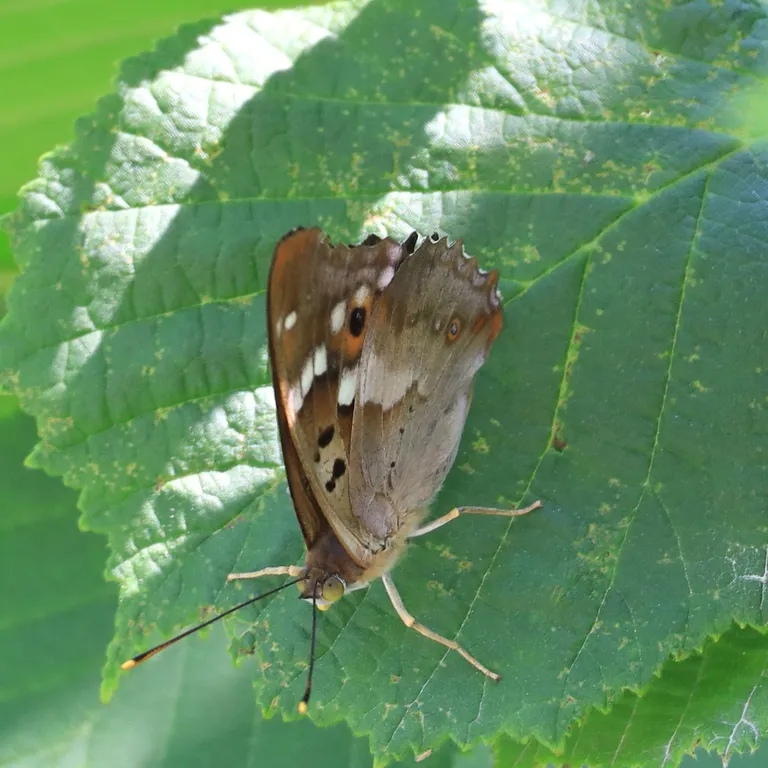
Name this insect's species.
Apatura ilia
